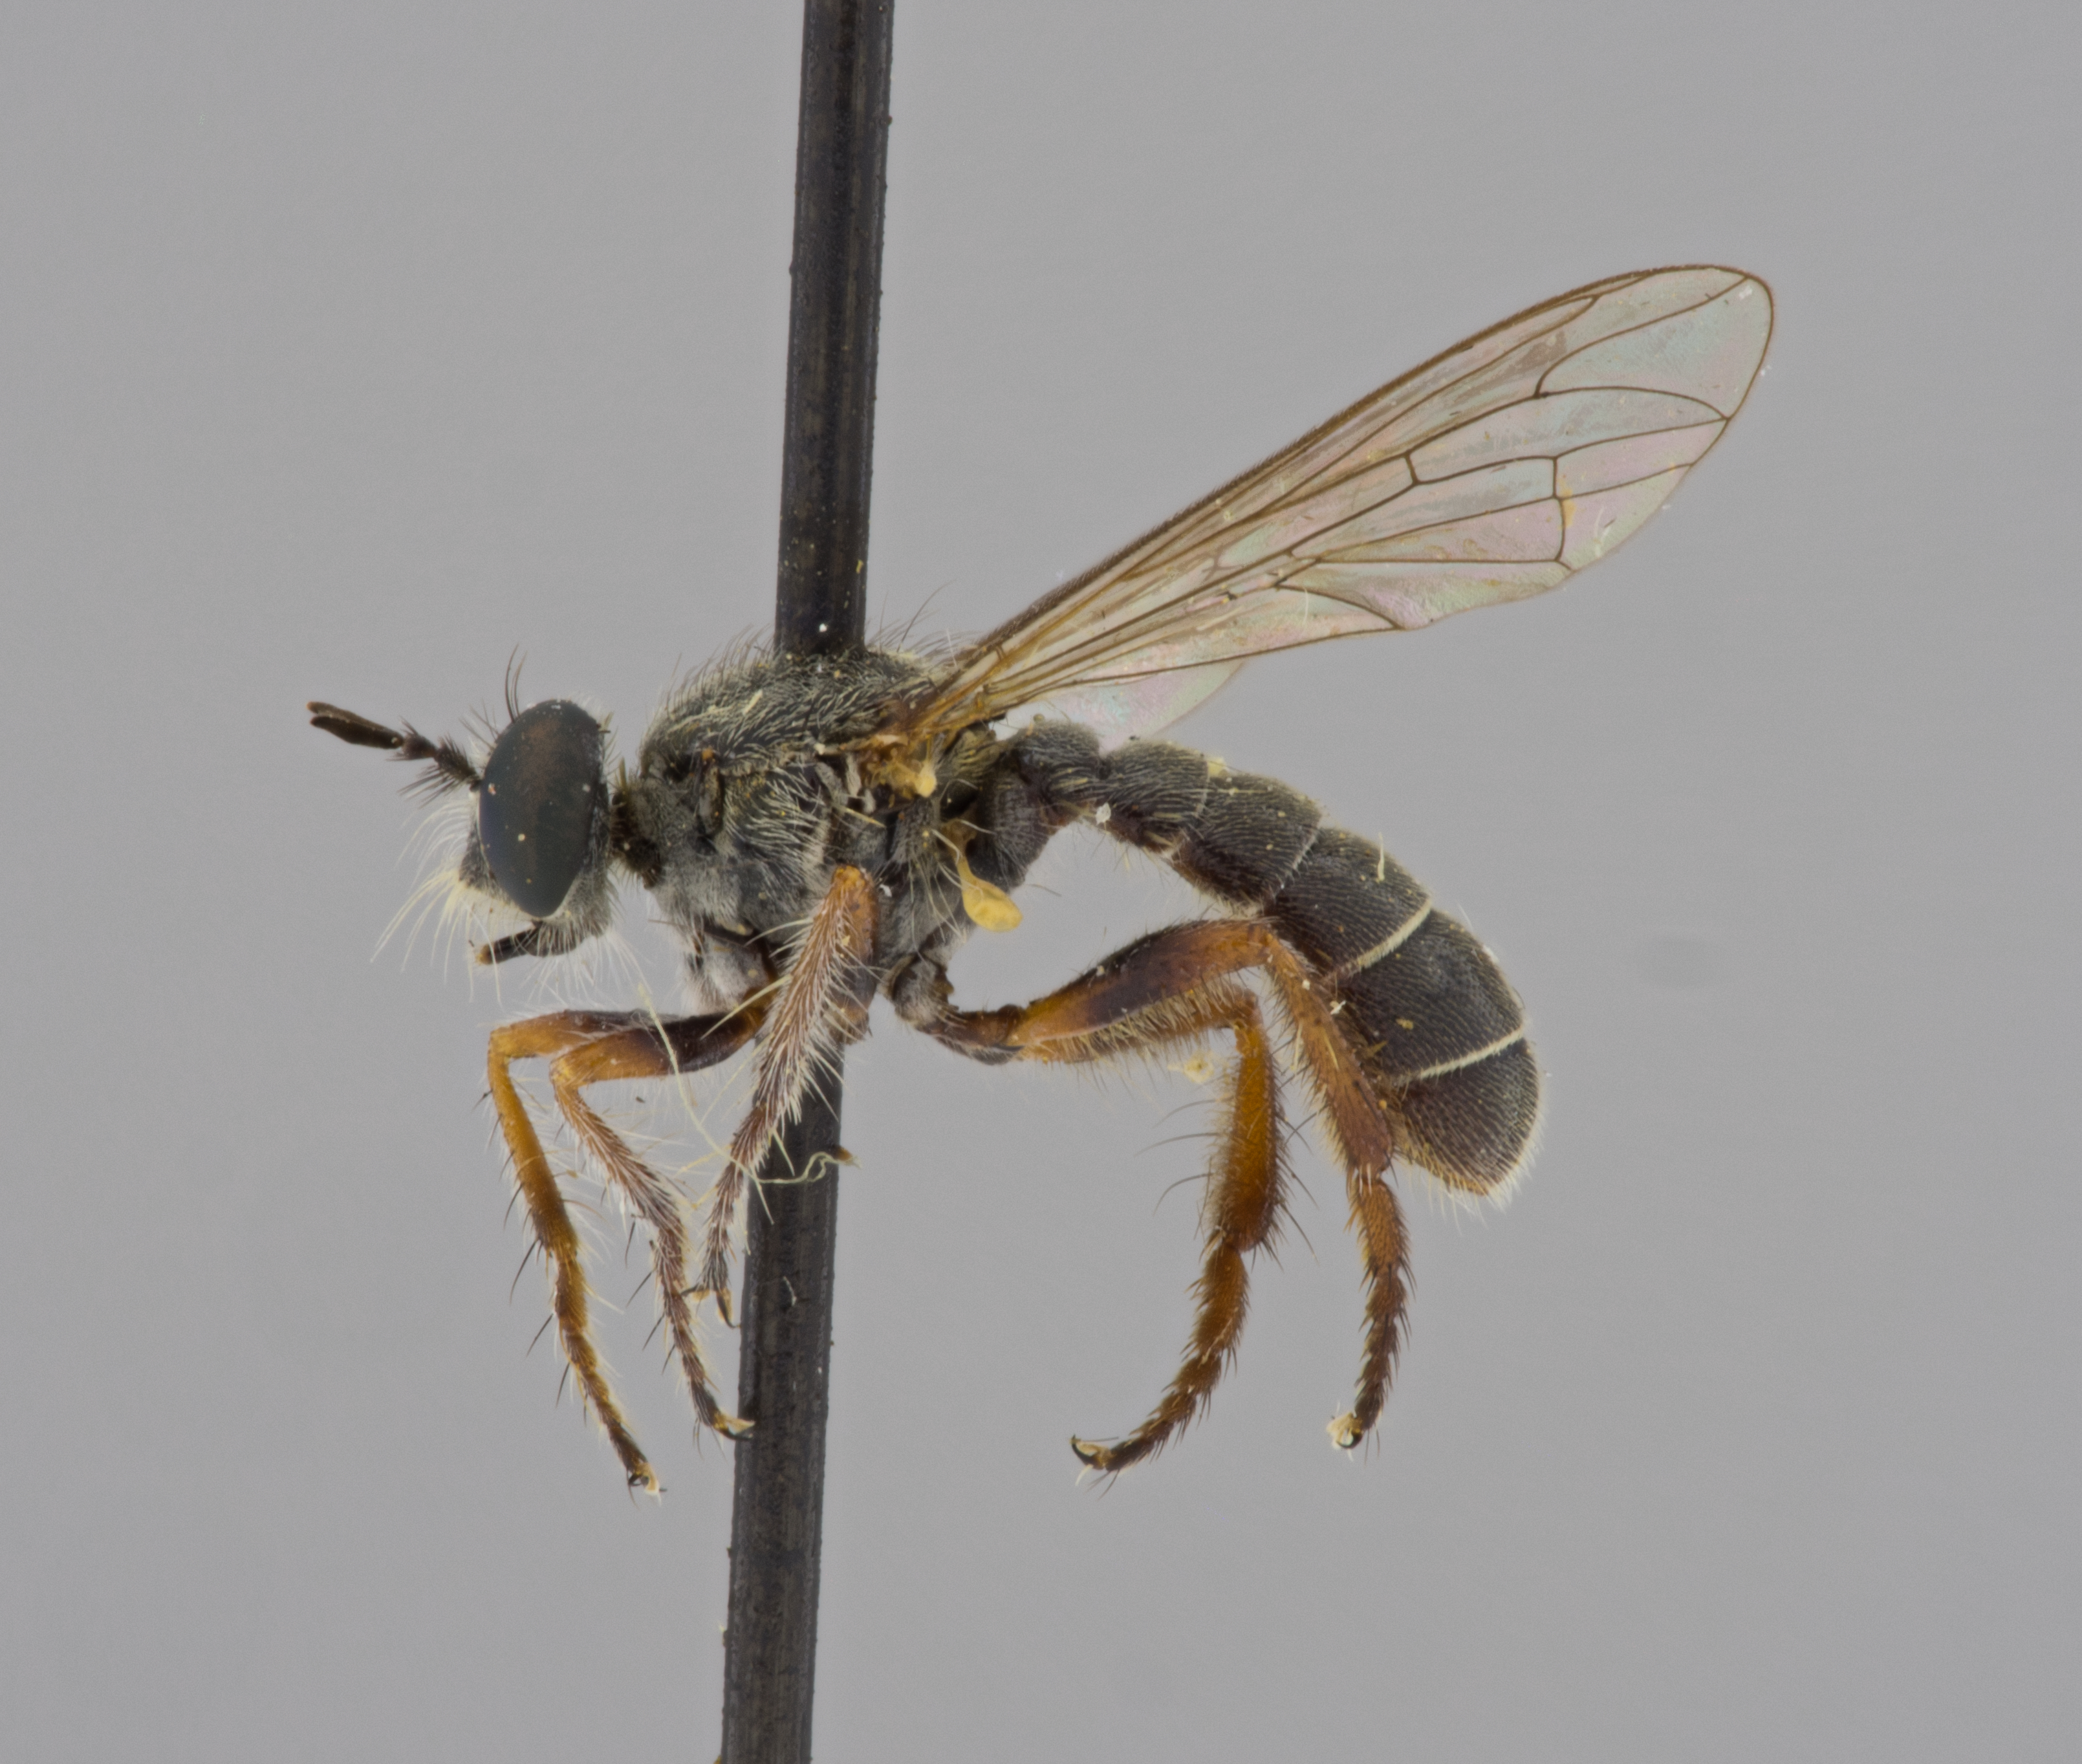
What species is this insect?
Atomosia tibialis
